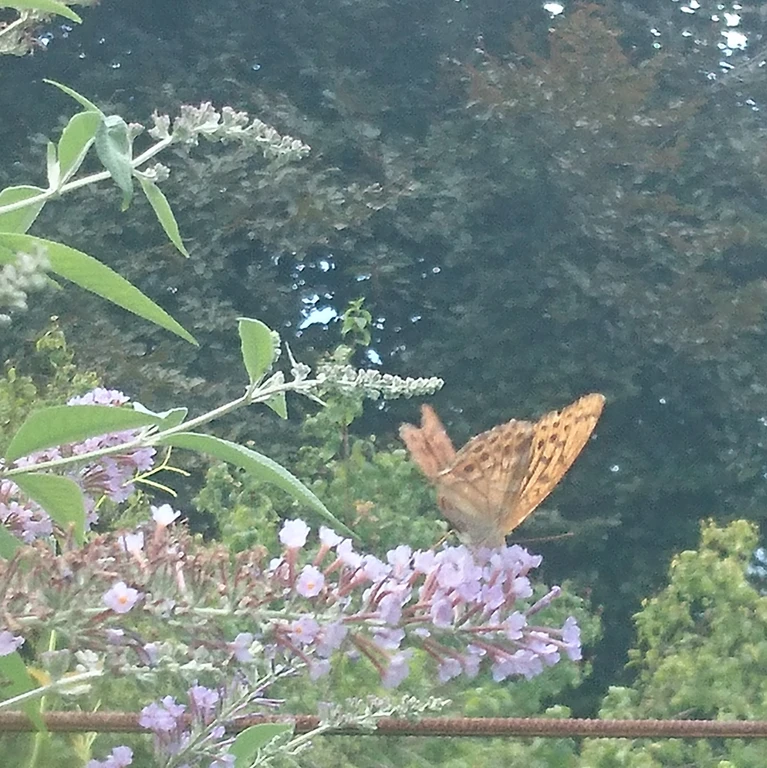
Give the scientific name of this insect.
Argynnis paphia
